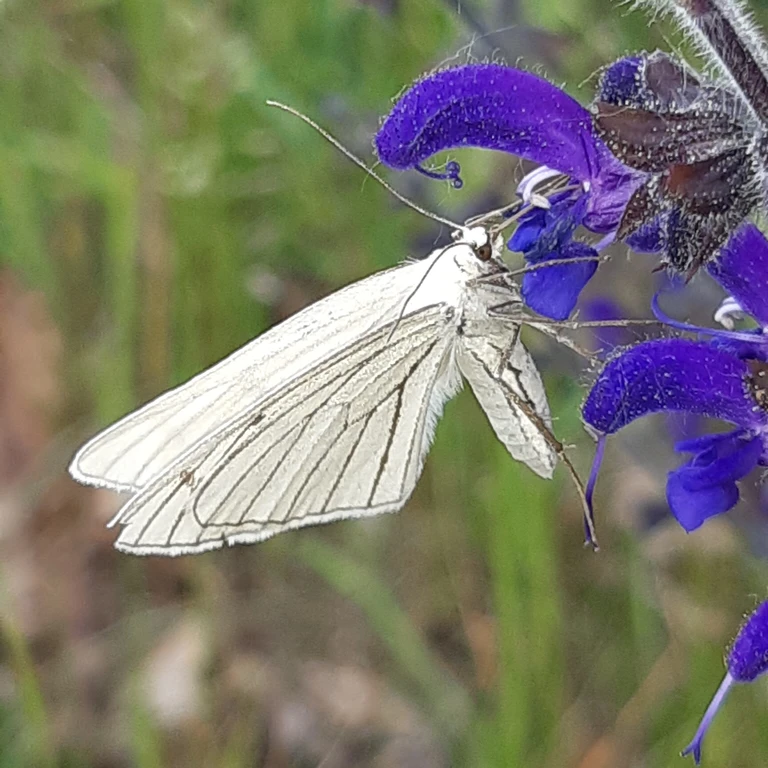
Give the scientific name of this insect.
Siona lineata
